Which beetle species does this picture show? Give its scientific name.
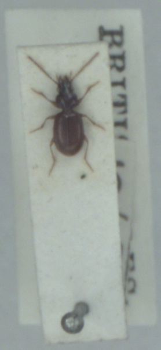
Epaphius secalis
